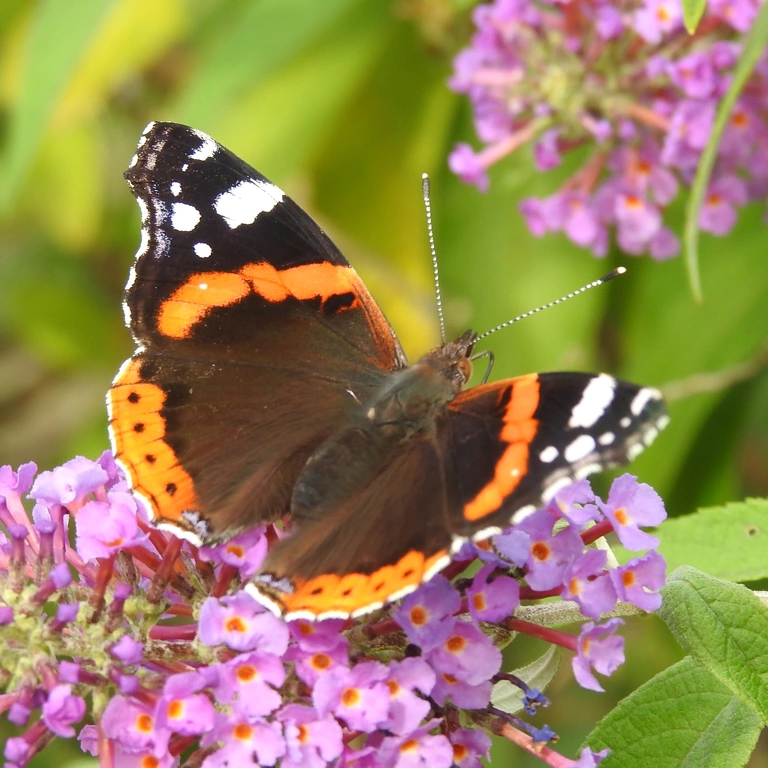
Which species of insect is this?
Vanessa atalanta
